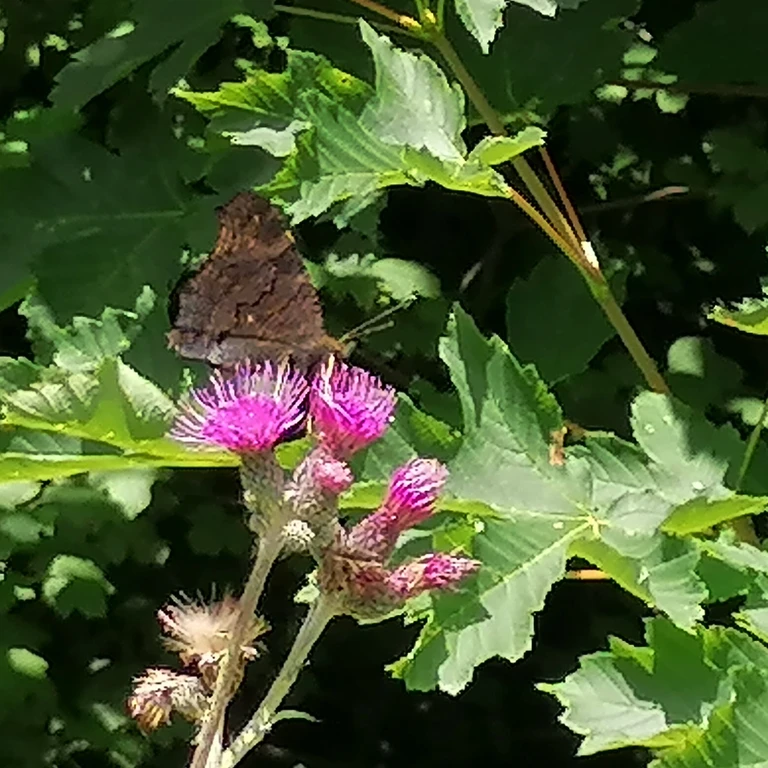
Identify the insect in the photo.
Aglais io
